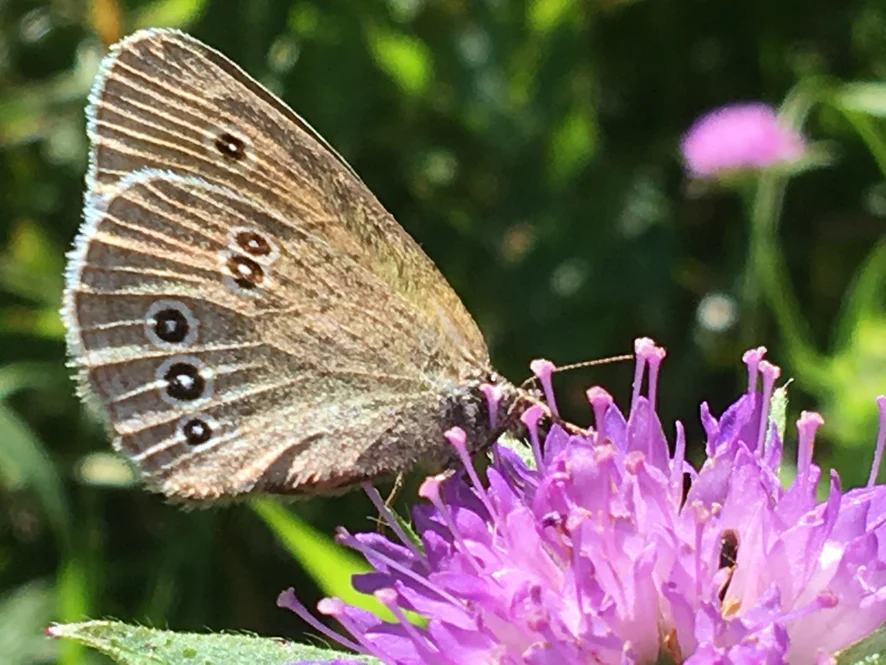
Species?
Aphantopus hyperantus
